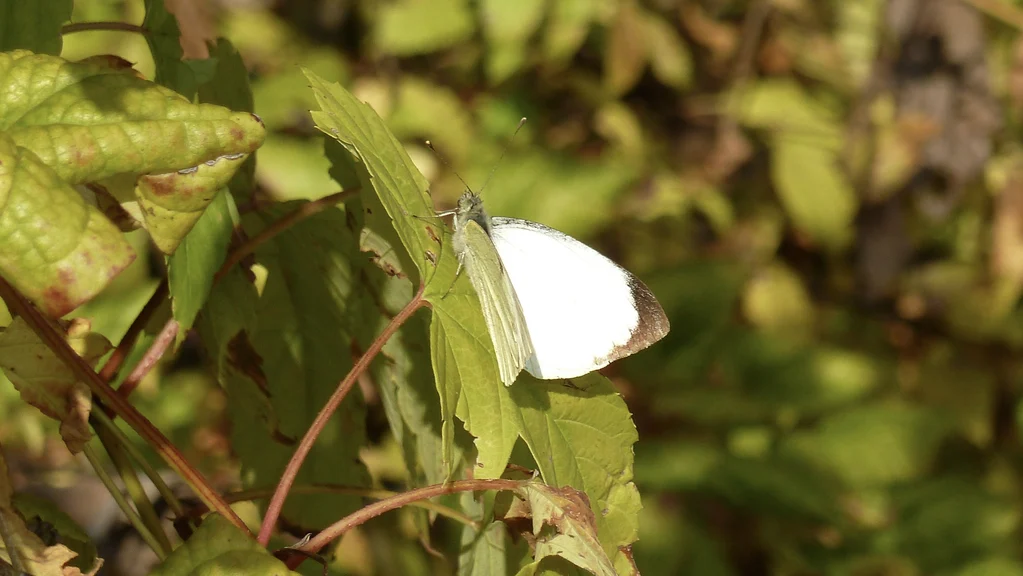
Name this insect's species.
Pieris brassicae
